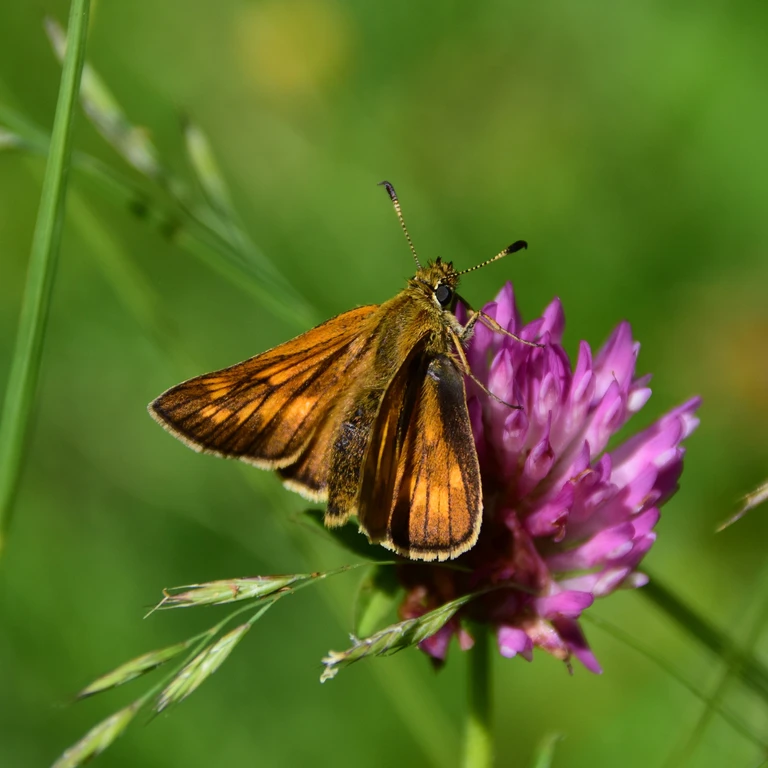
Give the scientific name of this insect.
Ochlodes sylvanus (also Ochlodes venata)
